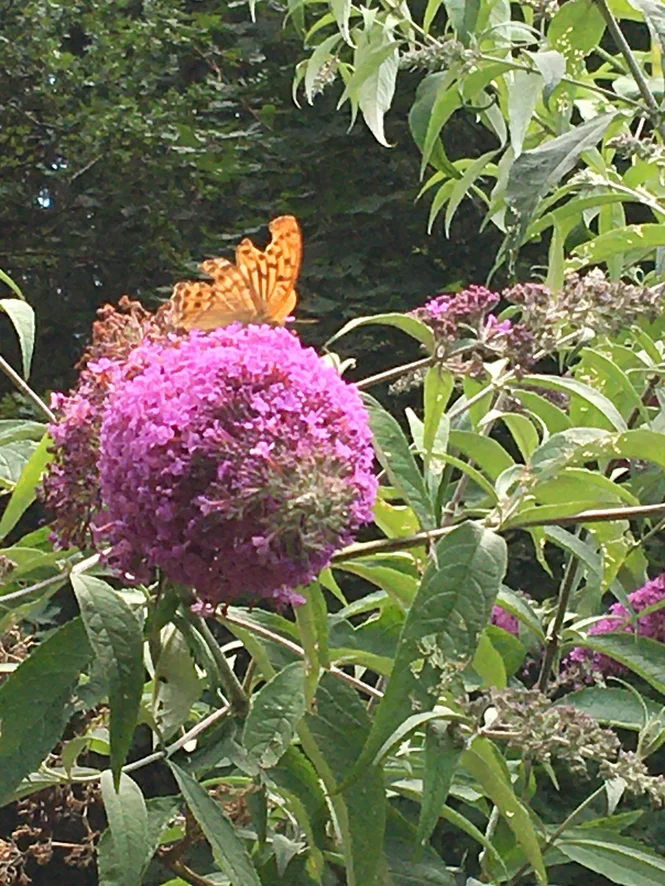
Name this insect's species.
Argynnis paphia
